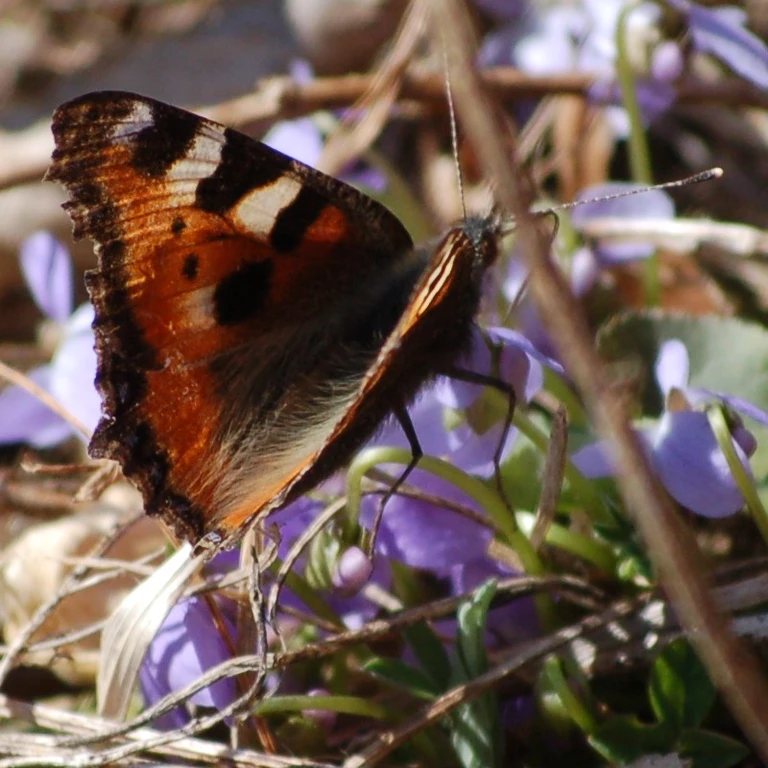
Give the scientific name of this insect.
Aglais urticae
